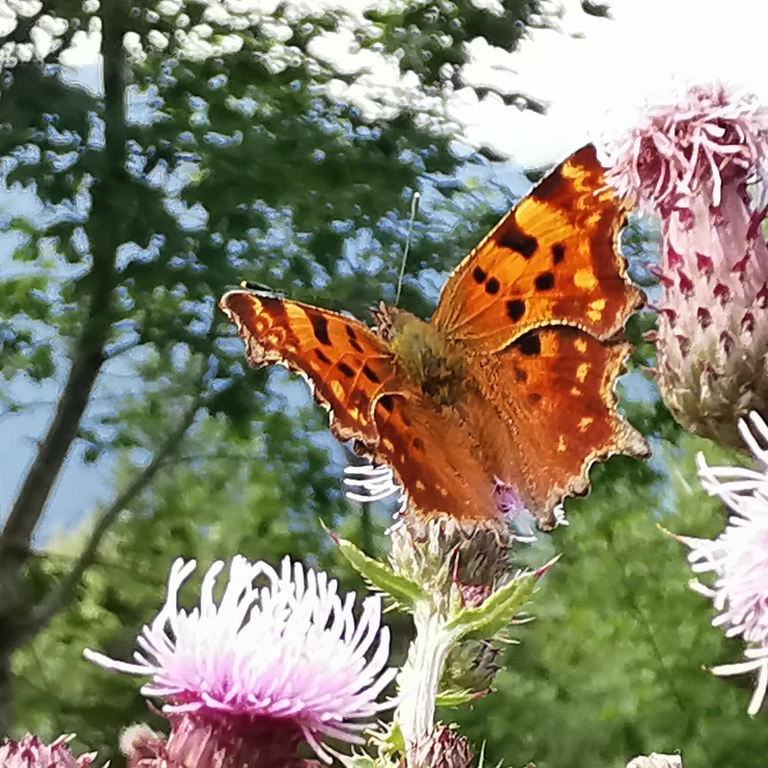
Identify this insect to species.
Polygonia c-album
